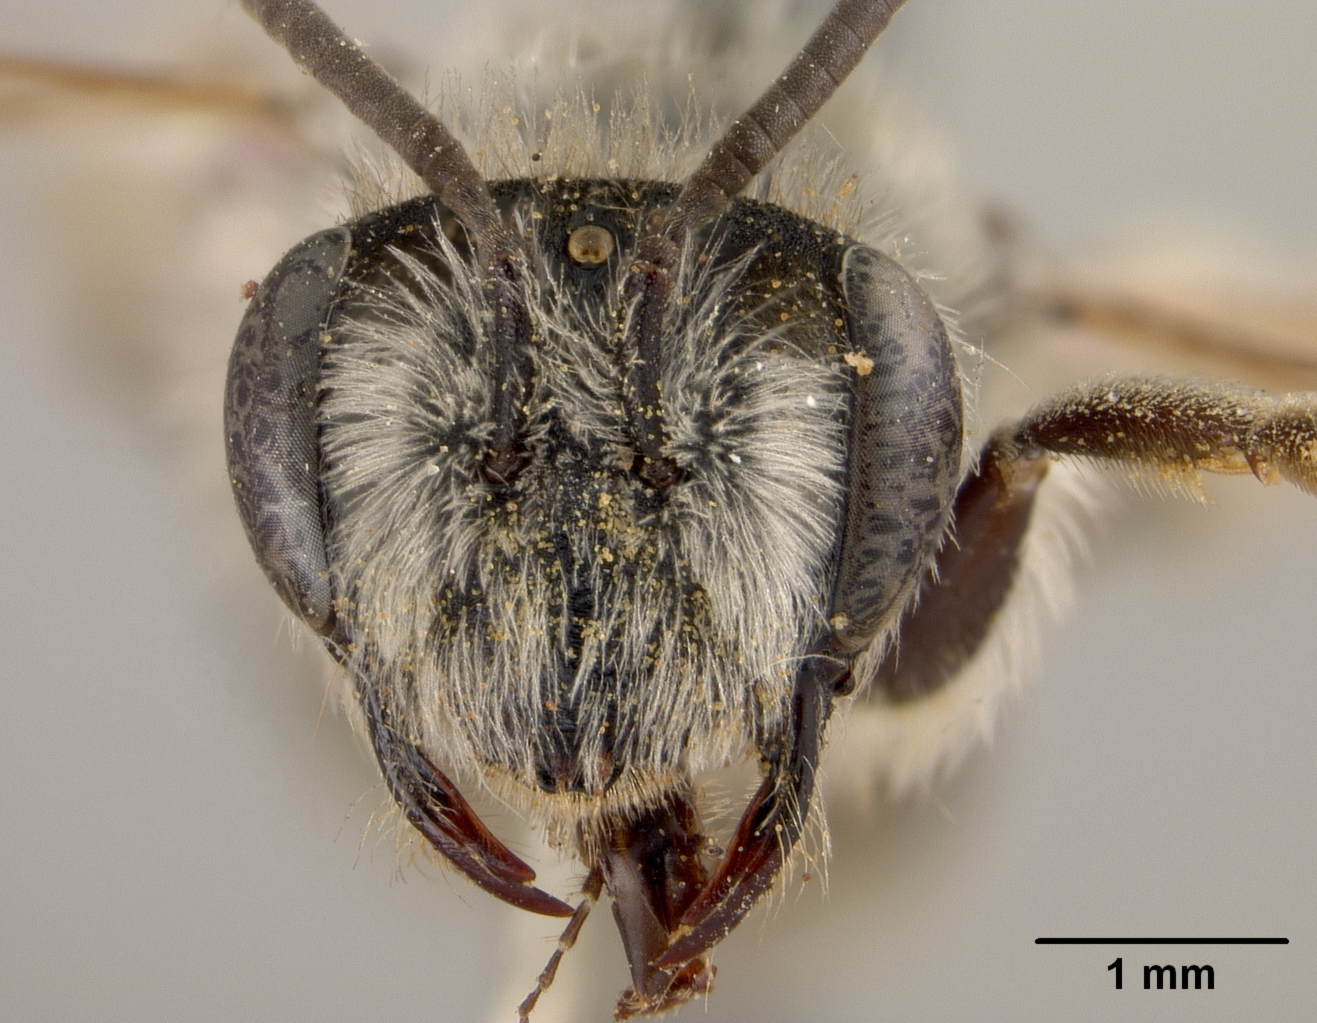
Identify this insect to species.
Andrena cryptodonta
